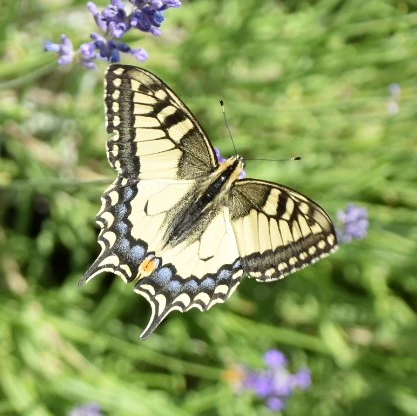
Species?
Papilio machaon
